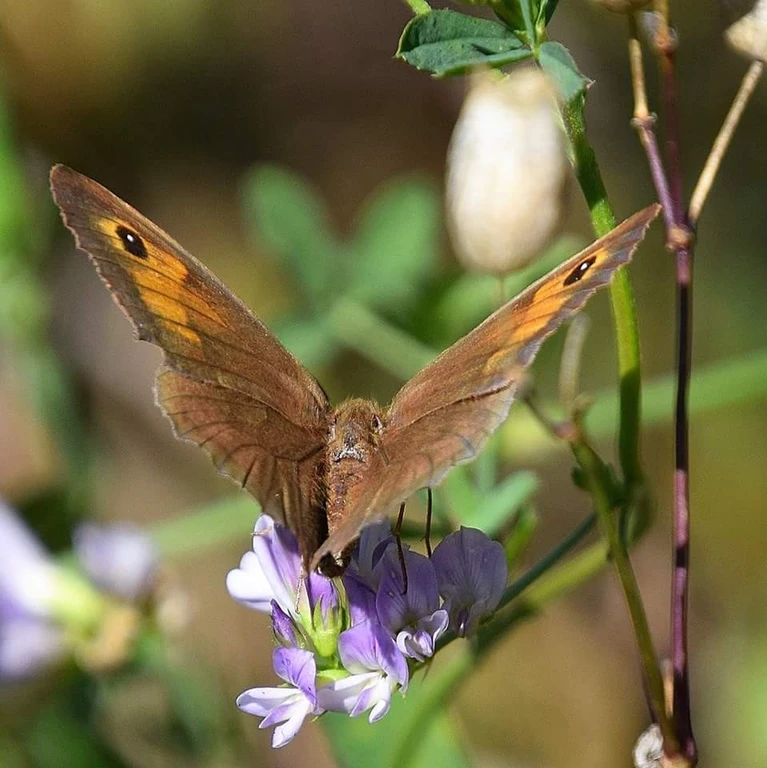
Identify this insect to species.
Maniola jurtina
